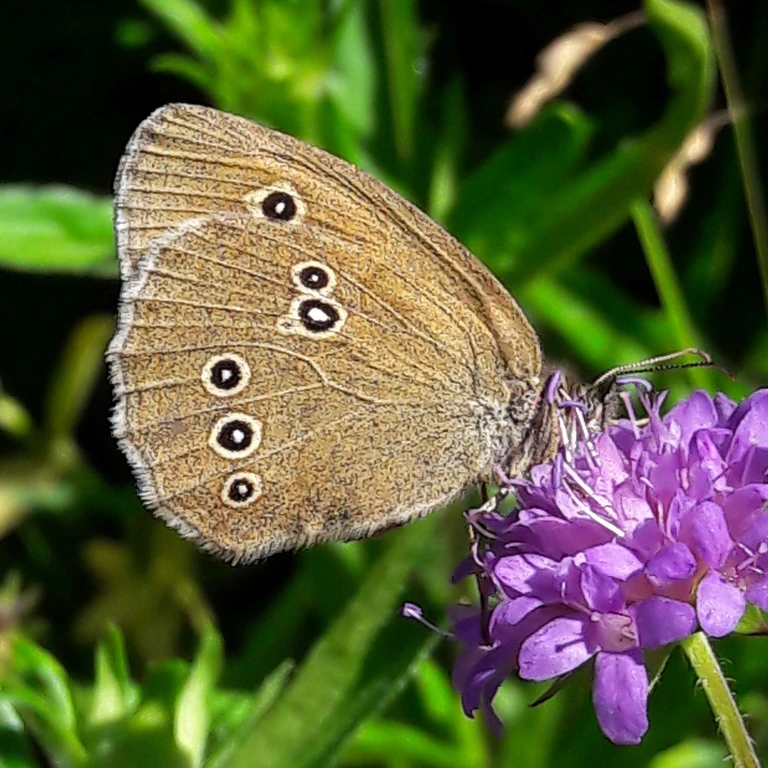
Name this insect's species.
Aphantopus hyperantus
